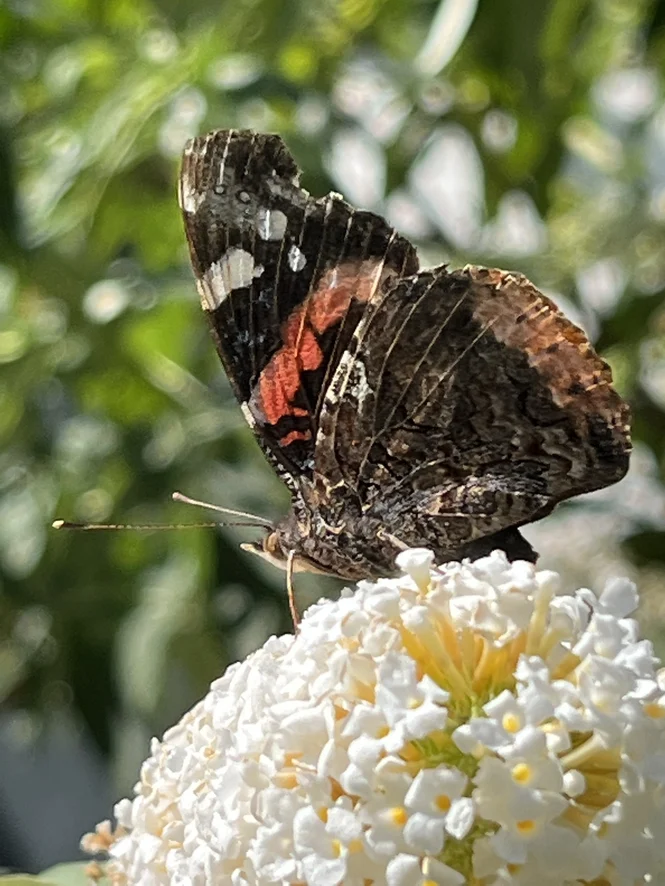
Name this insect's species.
Vanessa atalanta
